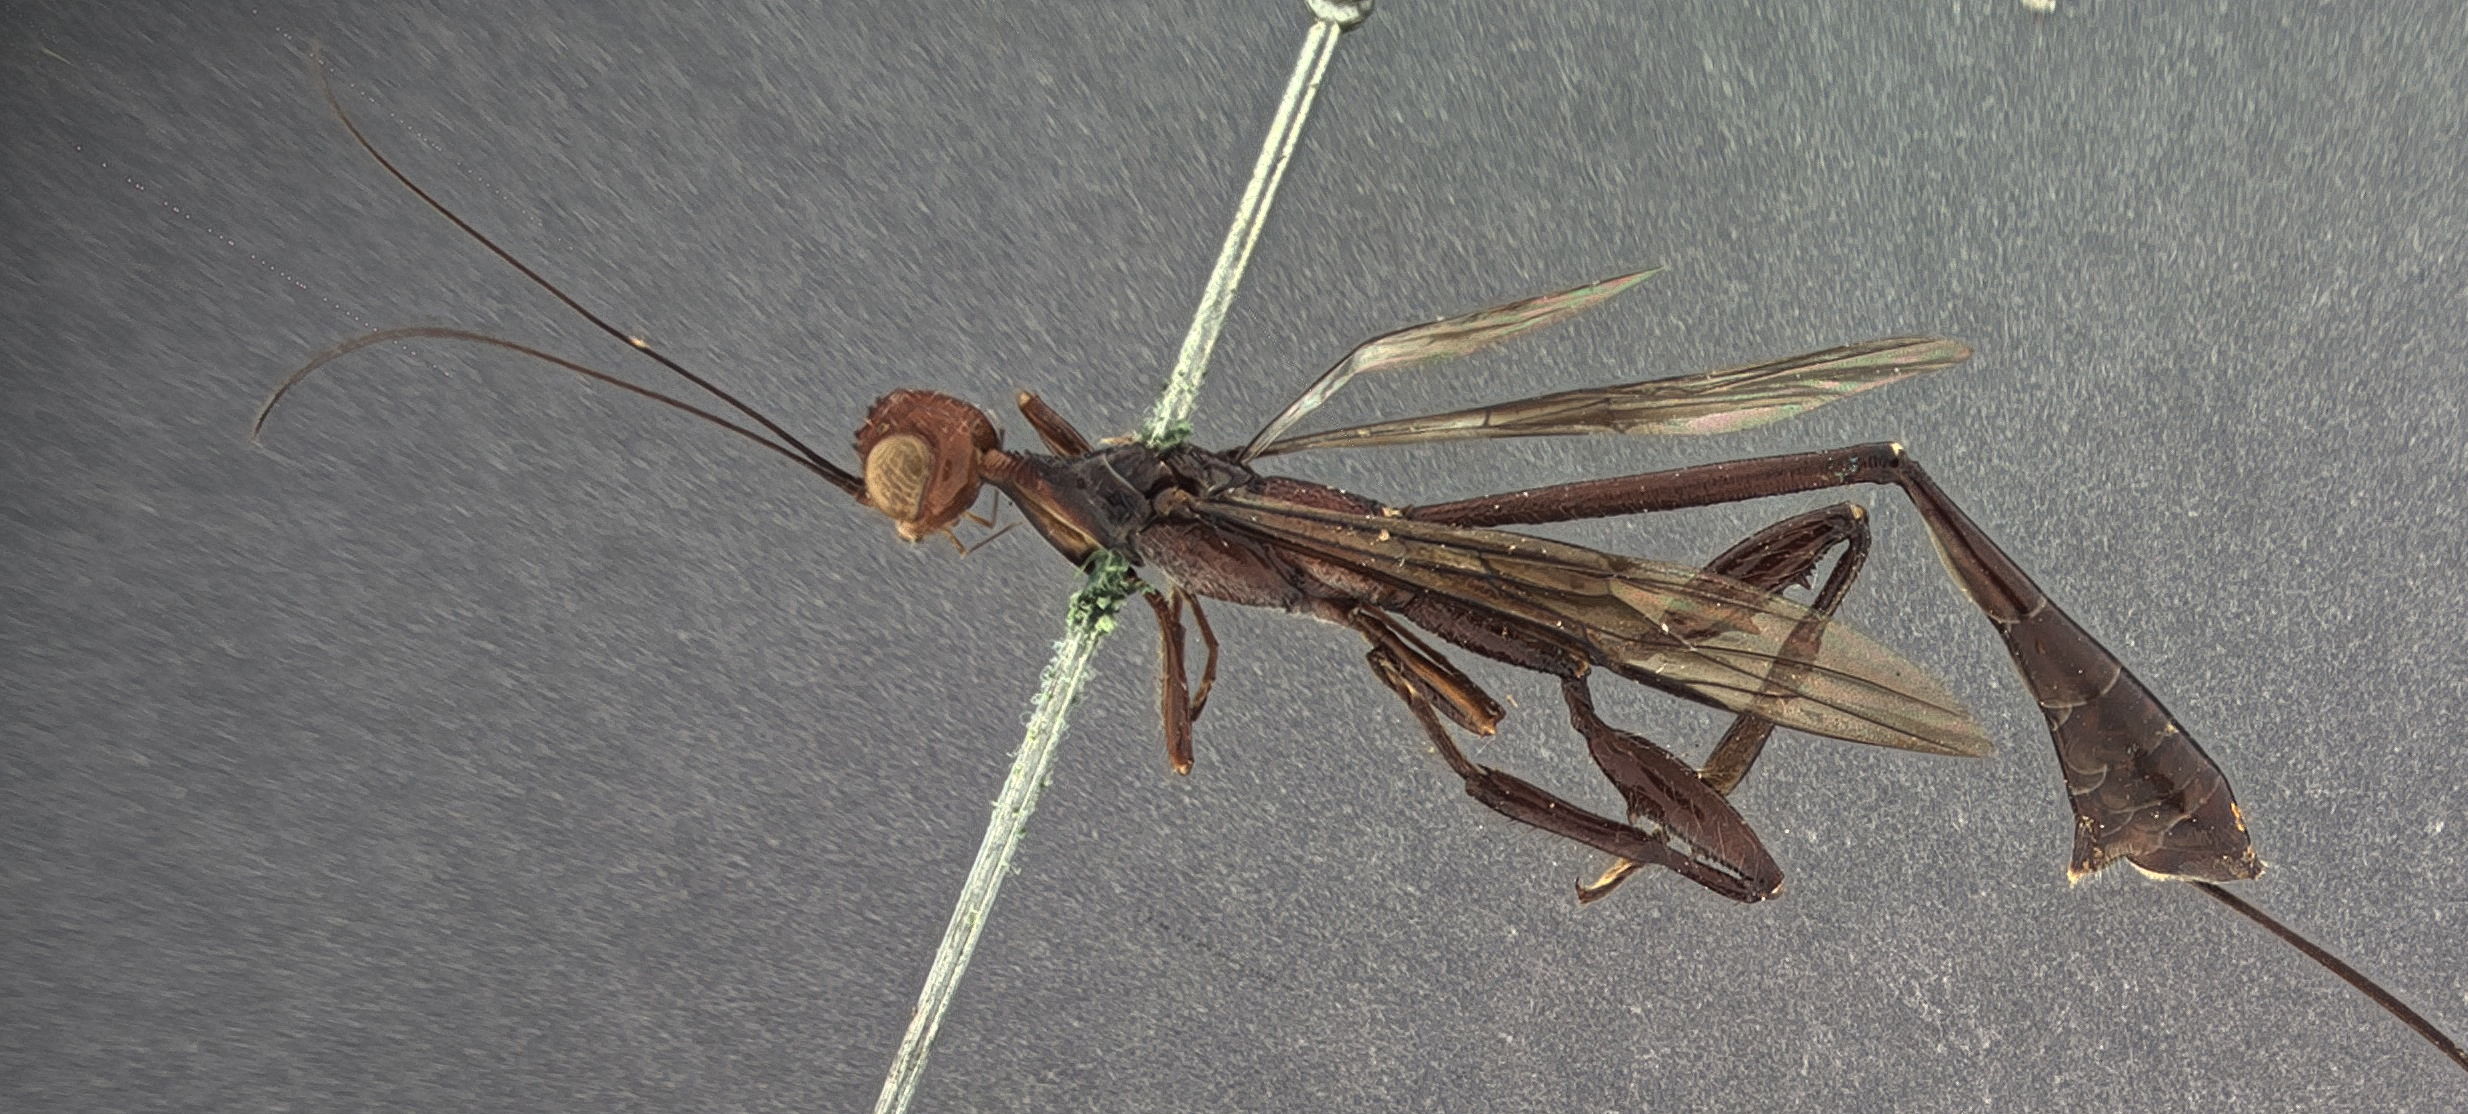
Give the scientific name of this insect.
Stephanus sulcatus
